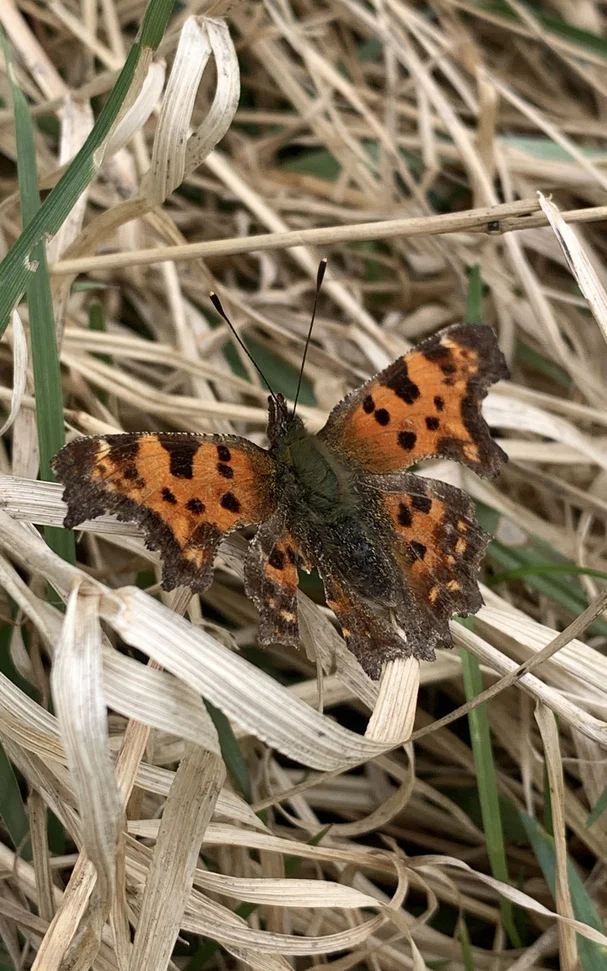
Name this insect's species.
Polygonia c-album
